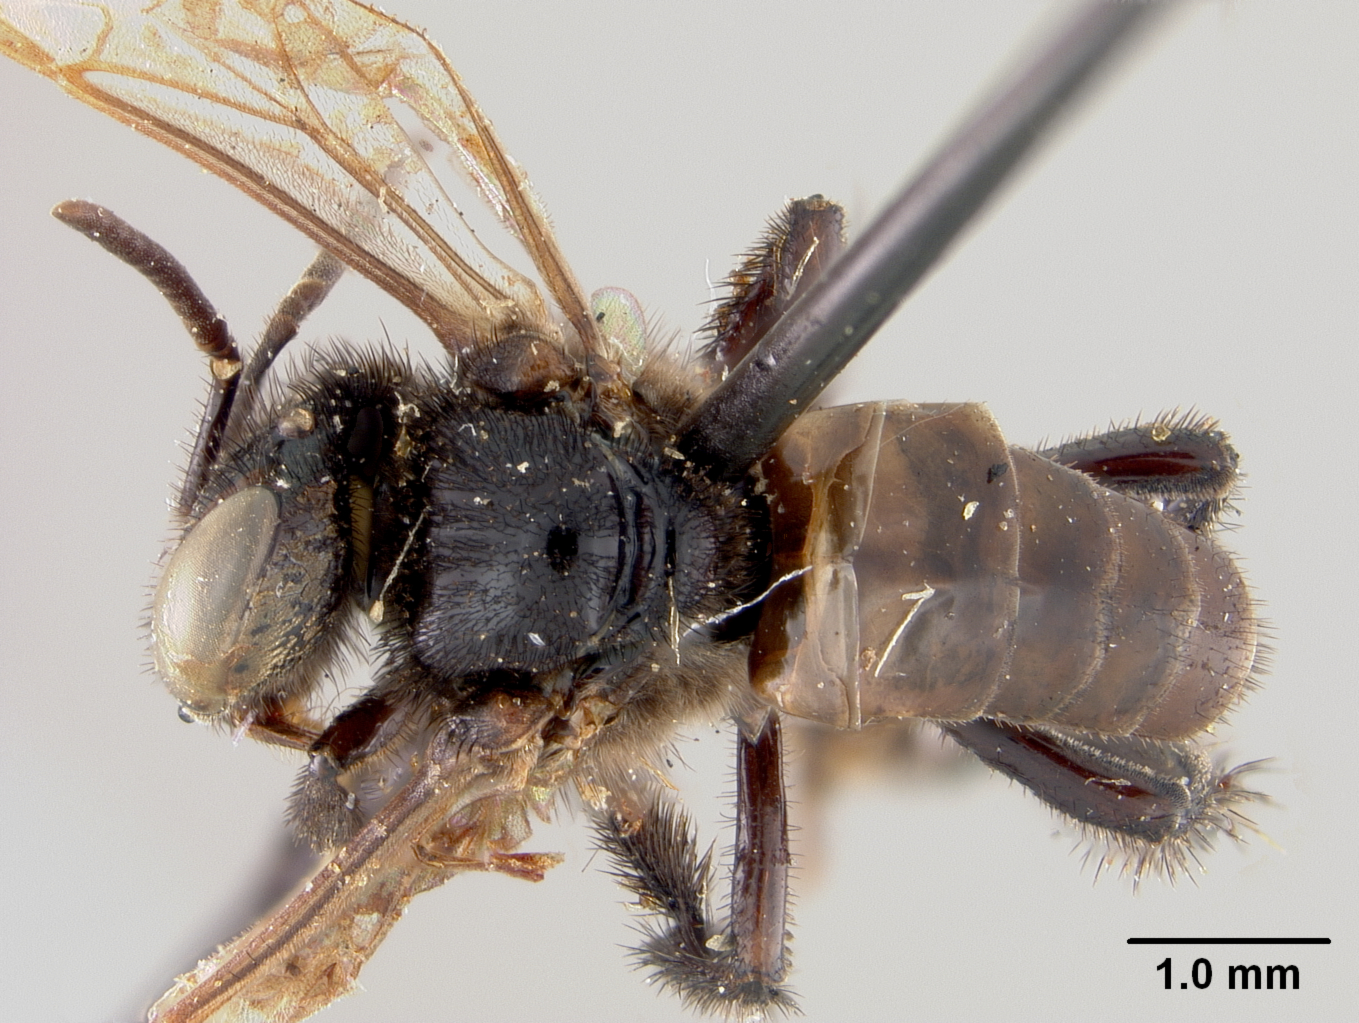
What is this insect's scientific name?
Trigona parastigma
